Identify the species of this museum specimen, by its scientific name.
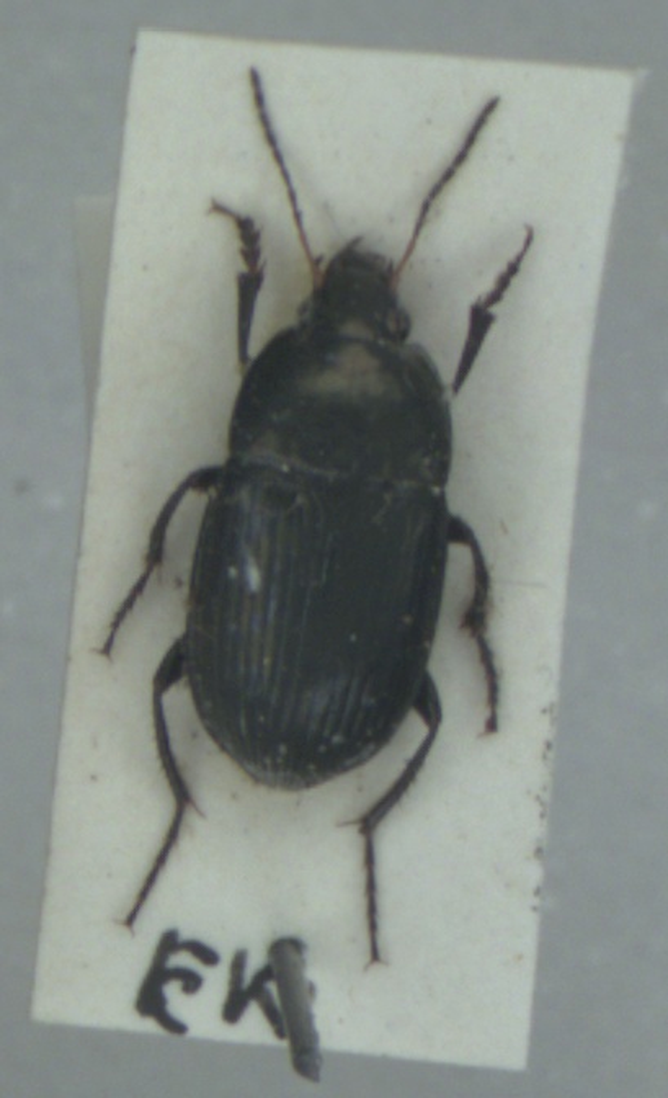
Amara ovata
